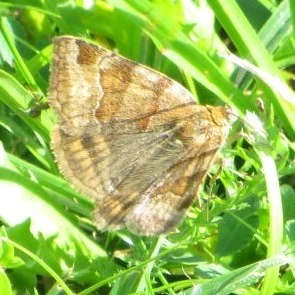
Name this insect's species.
Euclidia glyphica
